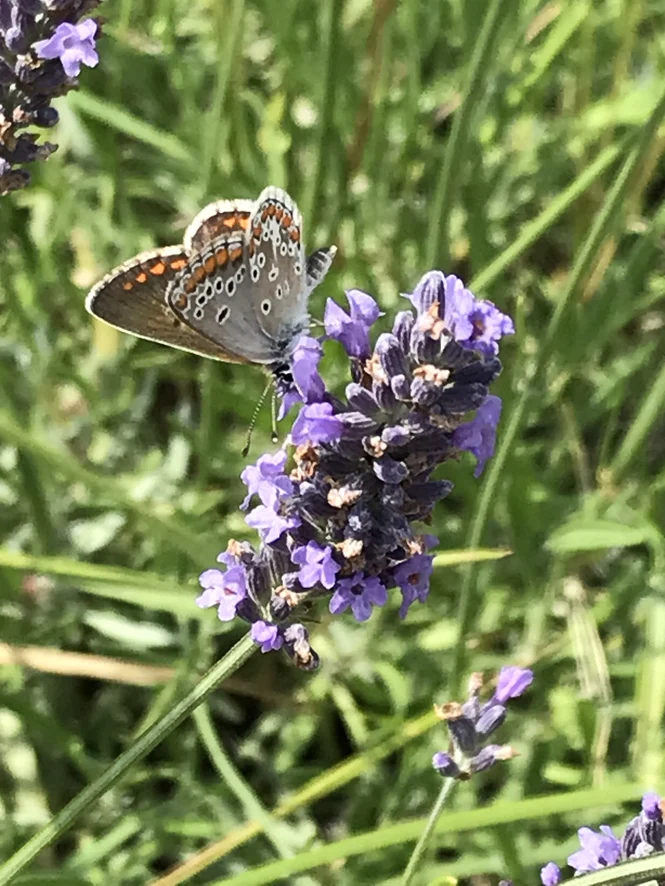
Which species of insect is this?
Aricia agestis/artaxerxes
